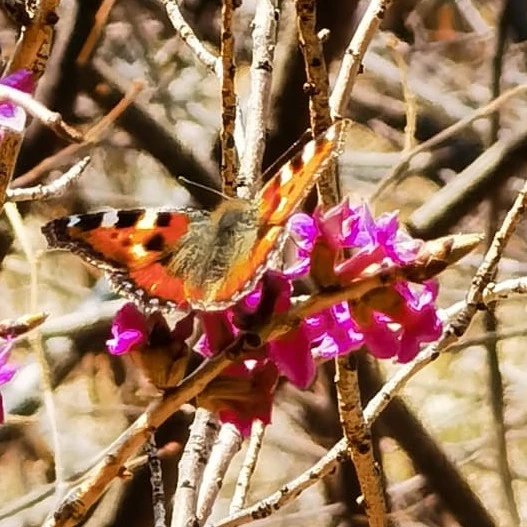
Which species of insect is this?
Aglais urticae
